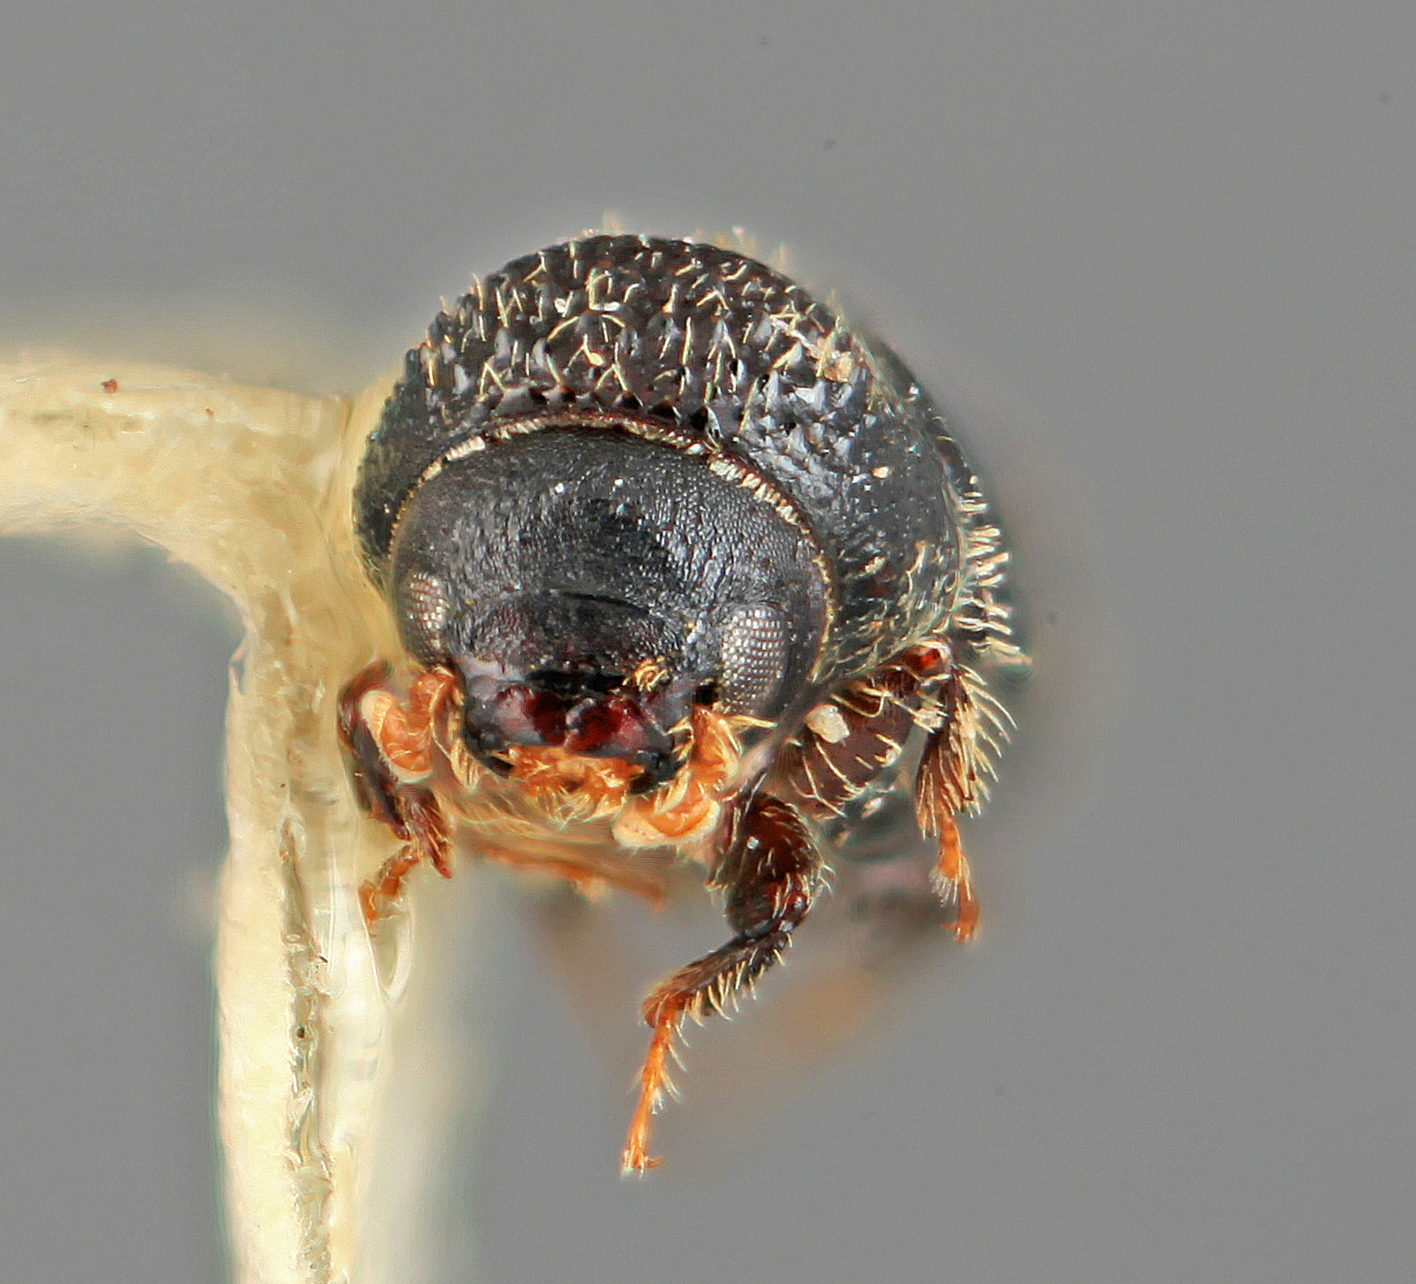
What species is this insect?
Hylocurus crotonis
